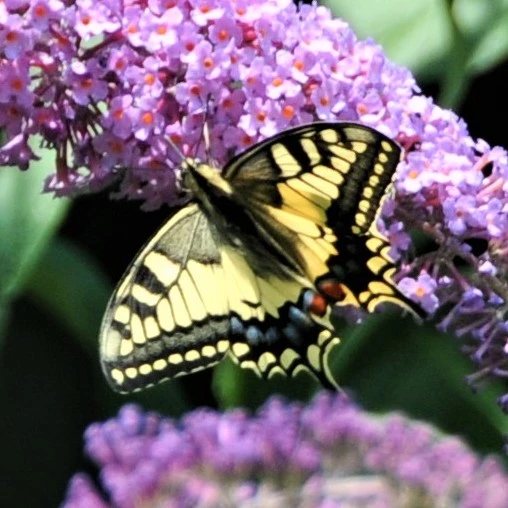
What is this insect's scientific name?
Papilio machaon
